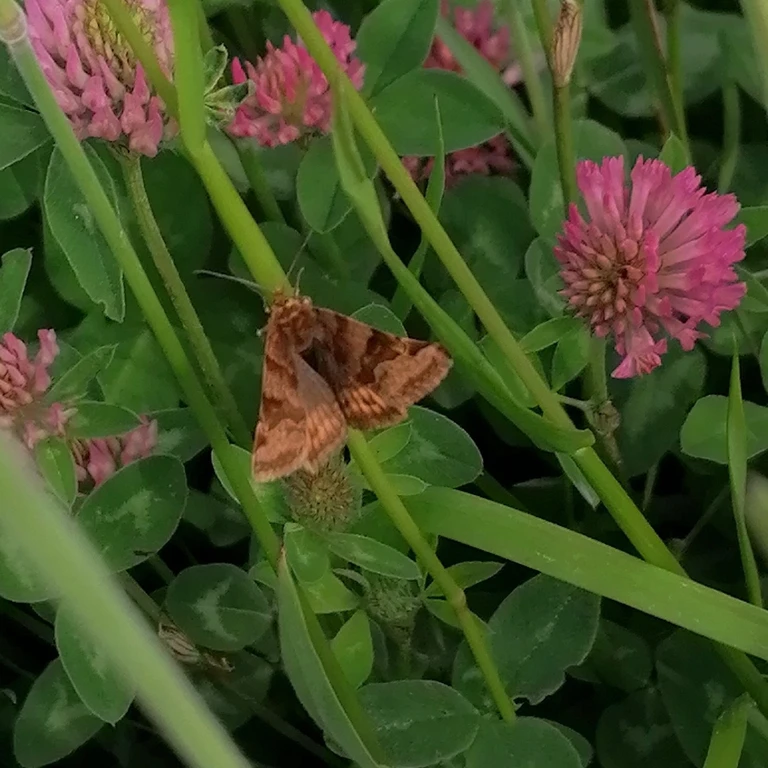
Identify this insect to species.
Euclidia glyphica
